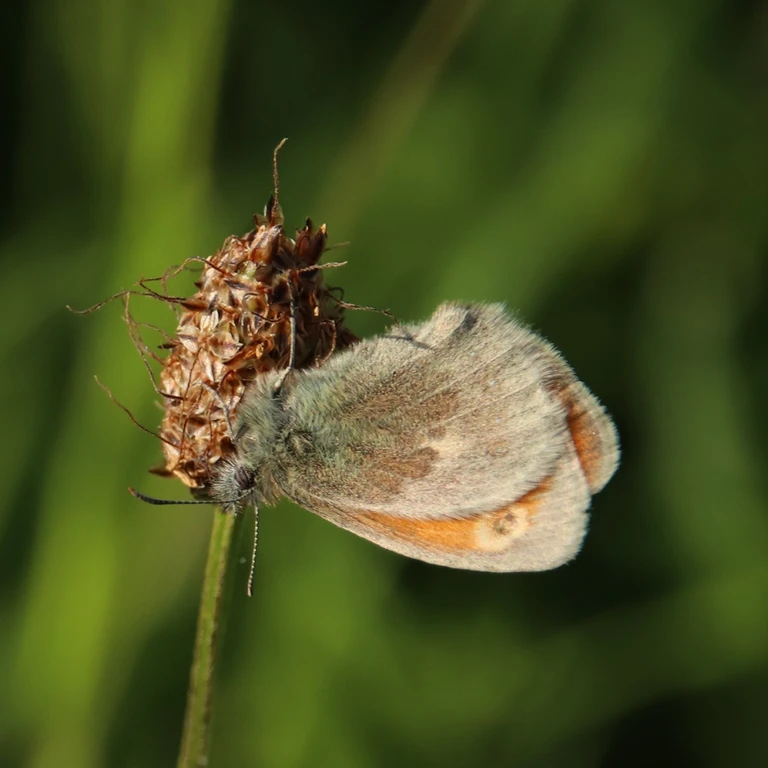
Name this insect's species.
Coenonympha pamphilus
